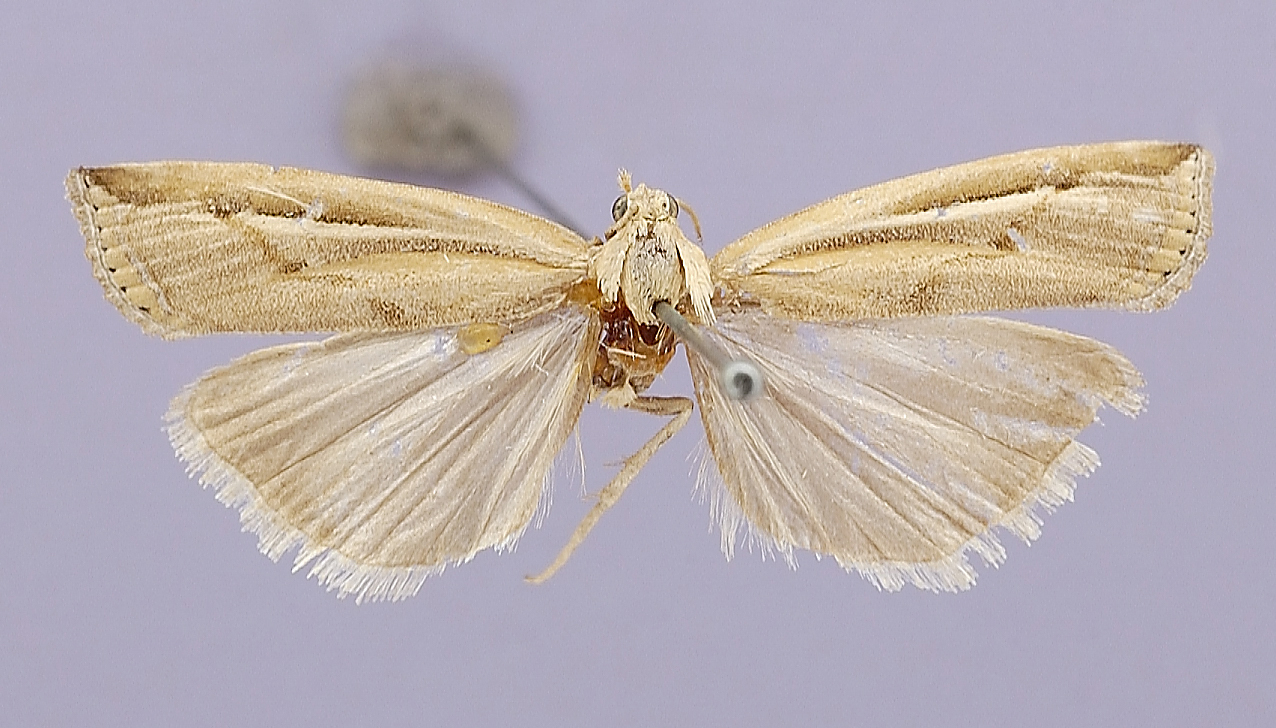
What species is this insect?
Thaumatopsis lagunella
